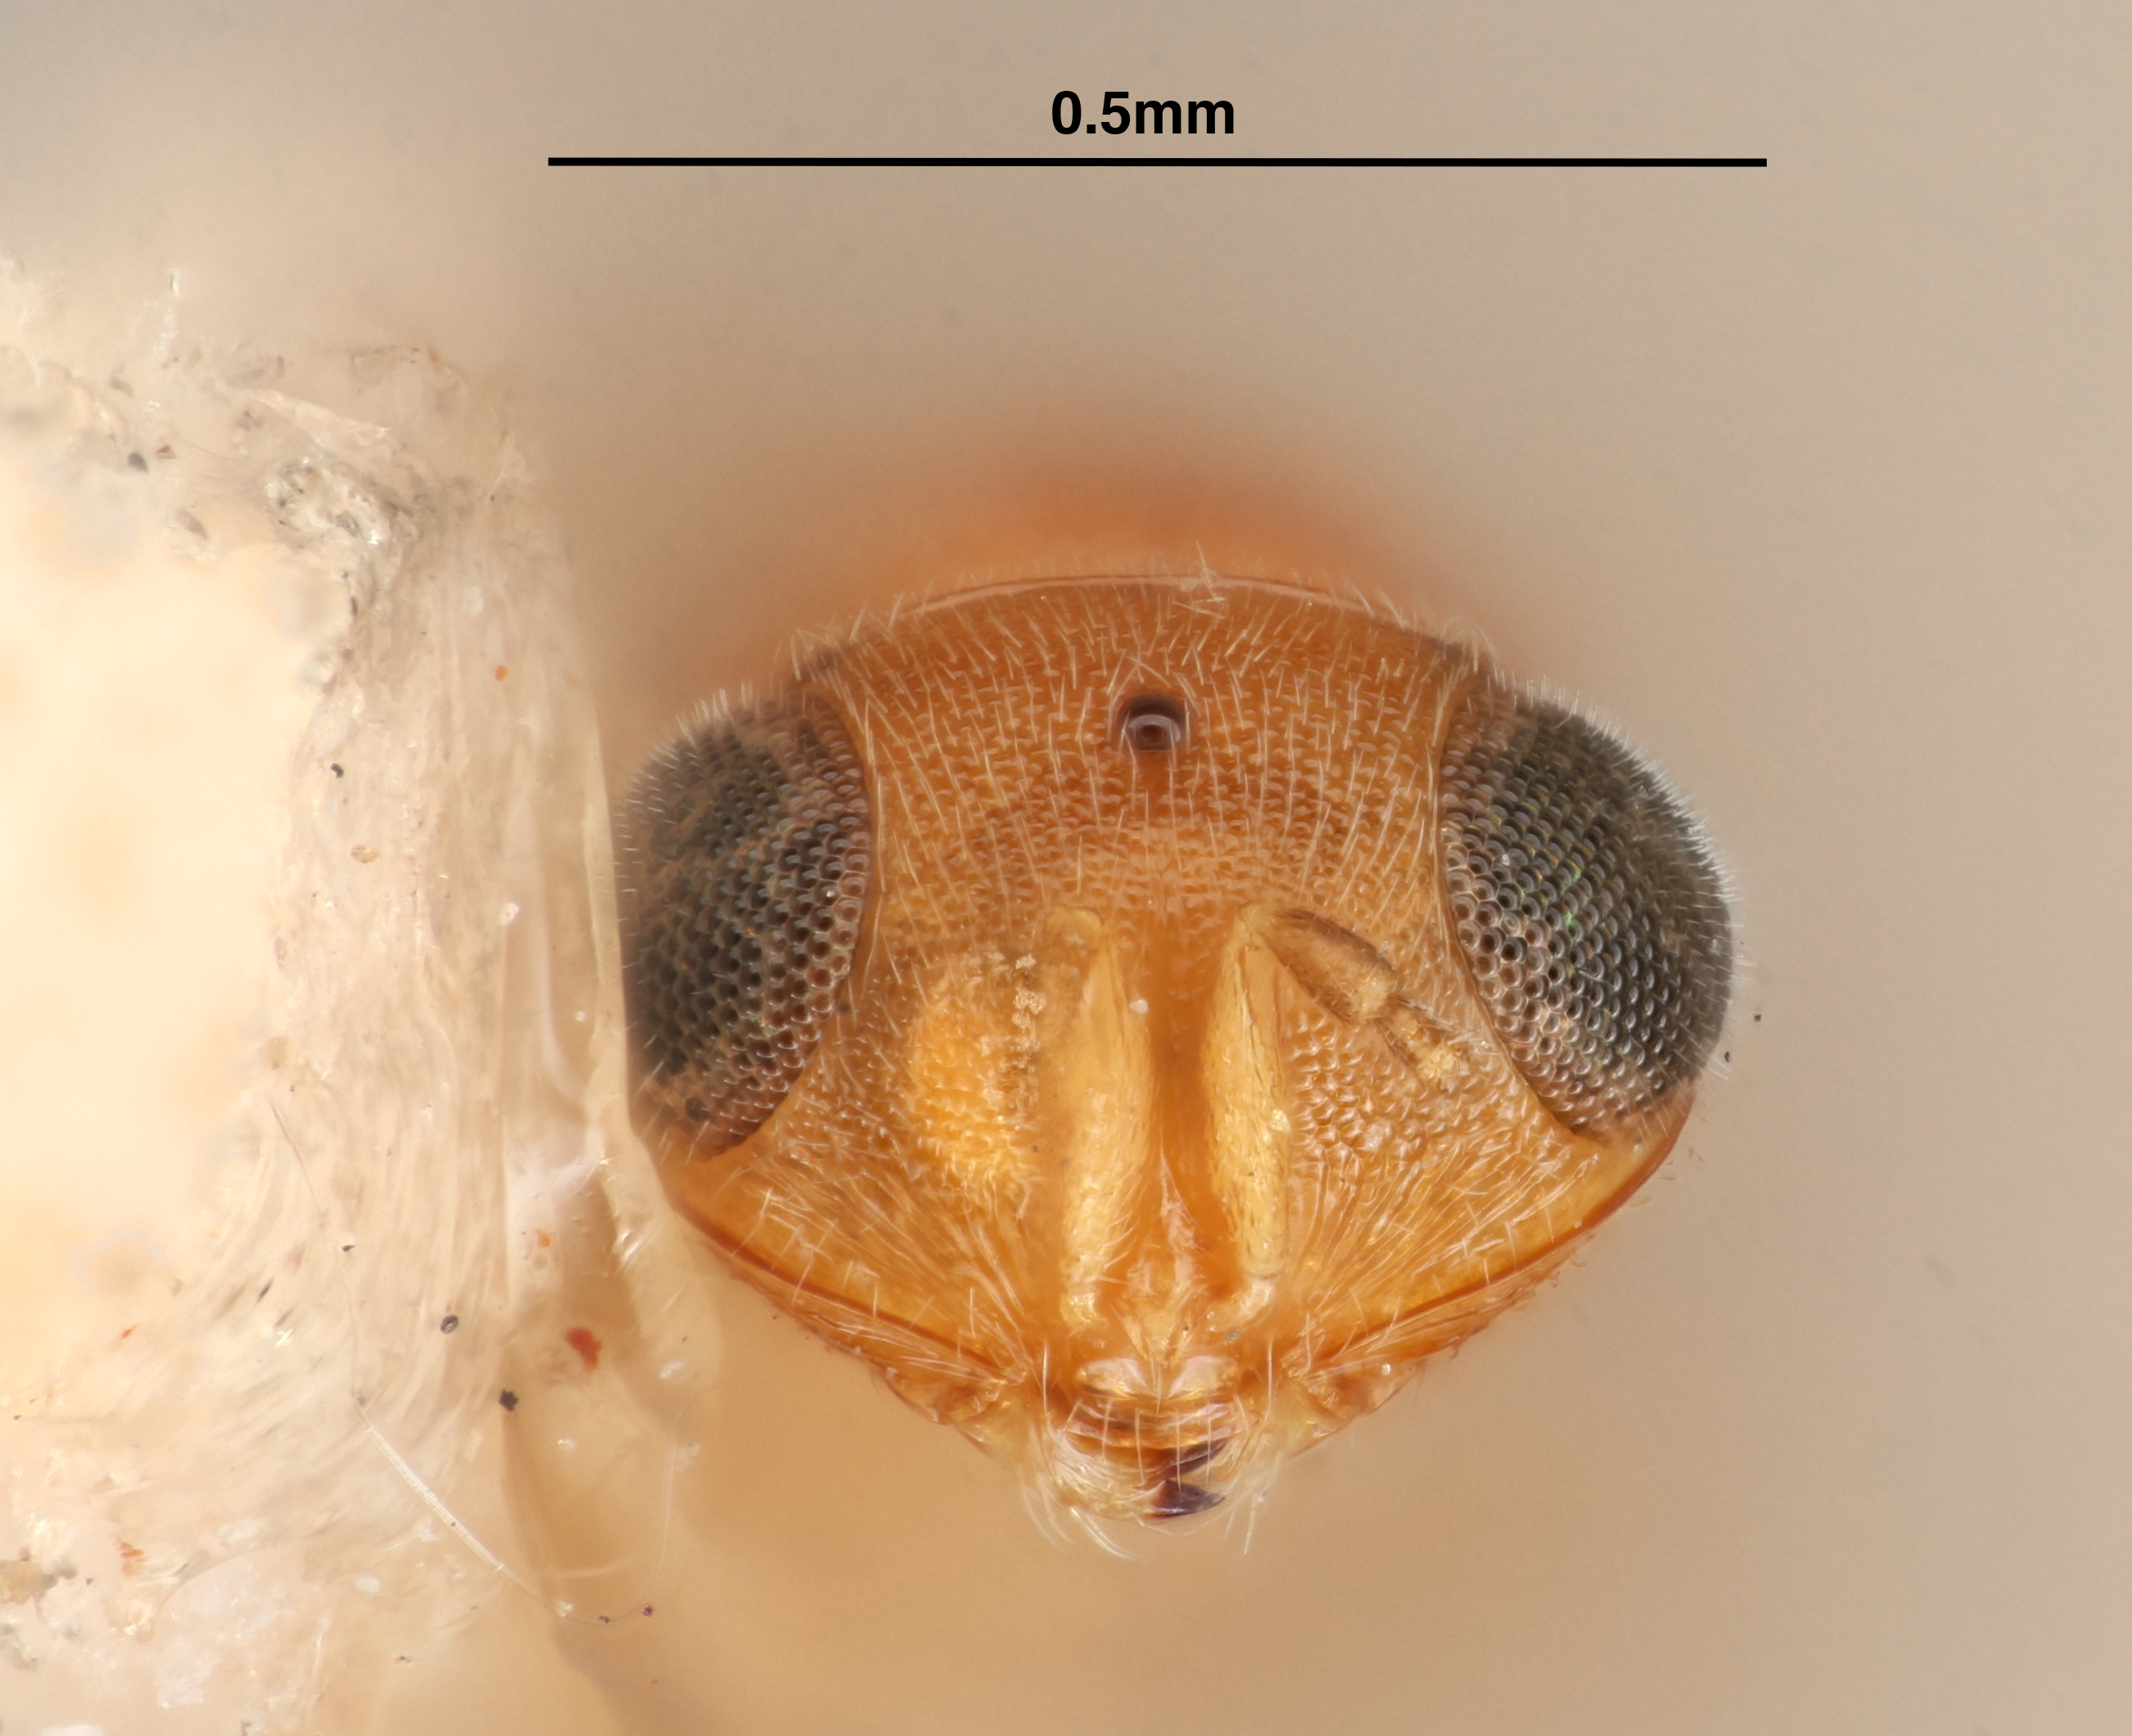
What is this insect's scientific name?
Idris annexia
